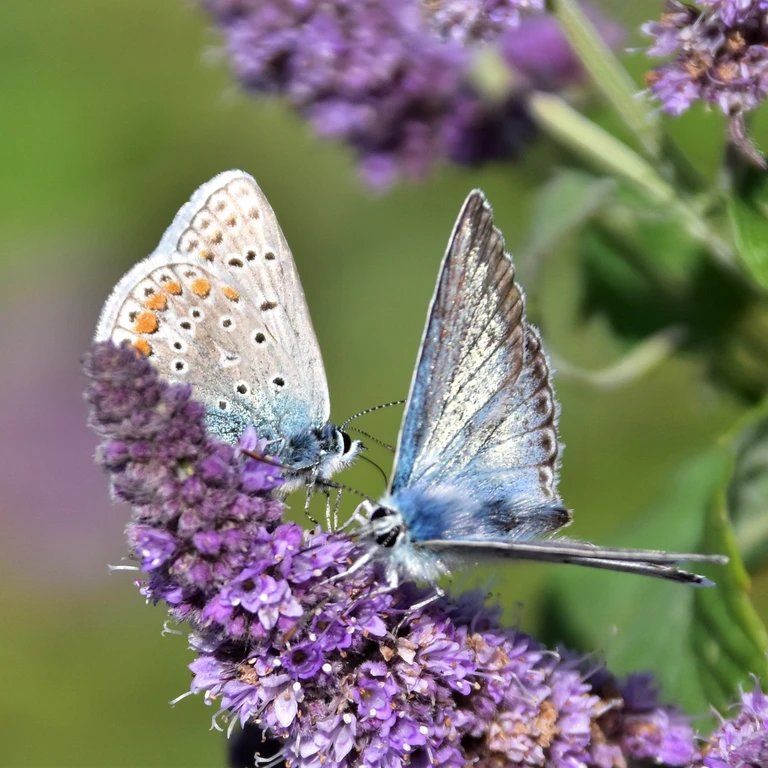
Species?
Lysandra coridon
